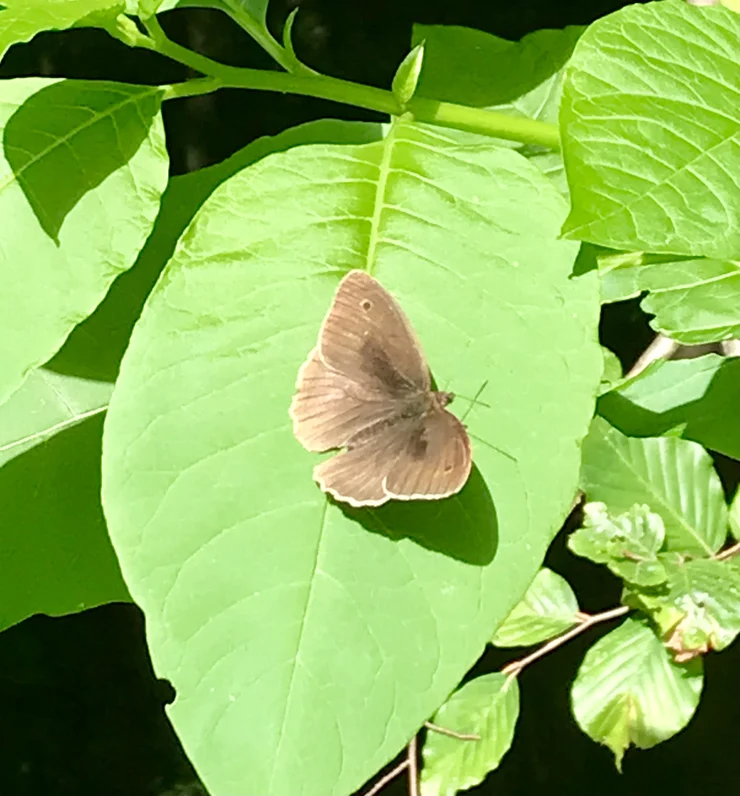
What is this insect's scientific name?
Maniola jurtina
